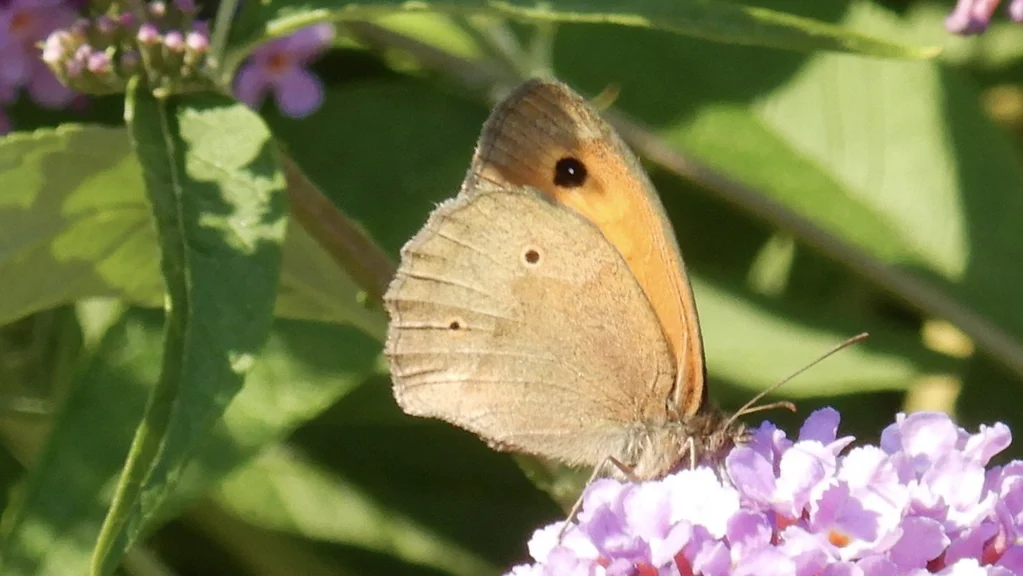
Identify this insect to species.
Maniola jurtina
